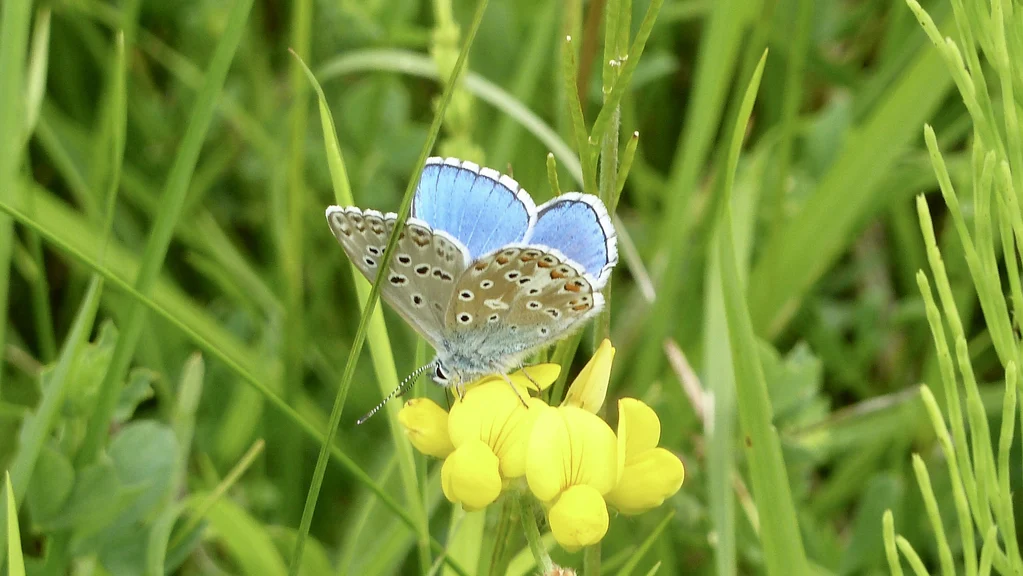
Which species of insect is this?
Lysandra bellargus
